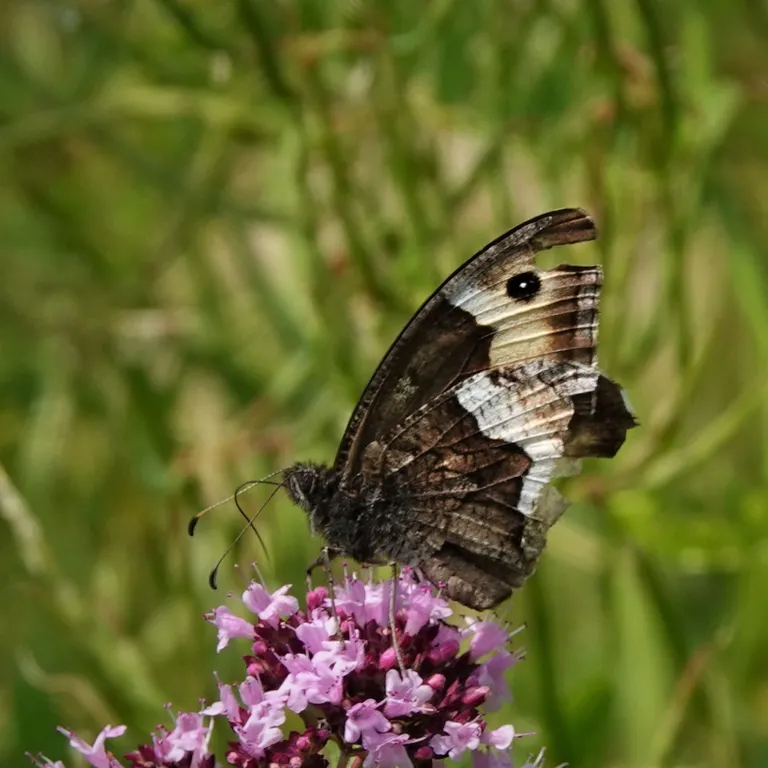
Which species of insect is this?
Hipparchia fagi
